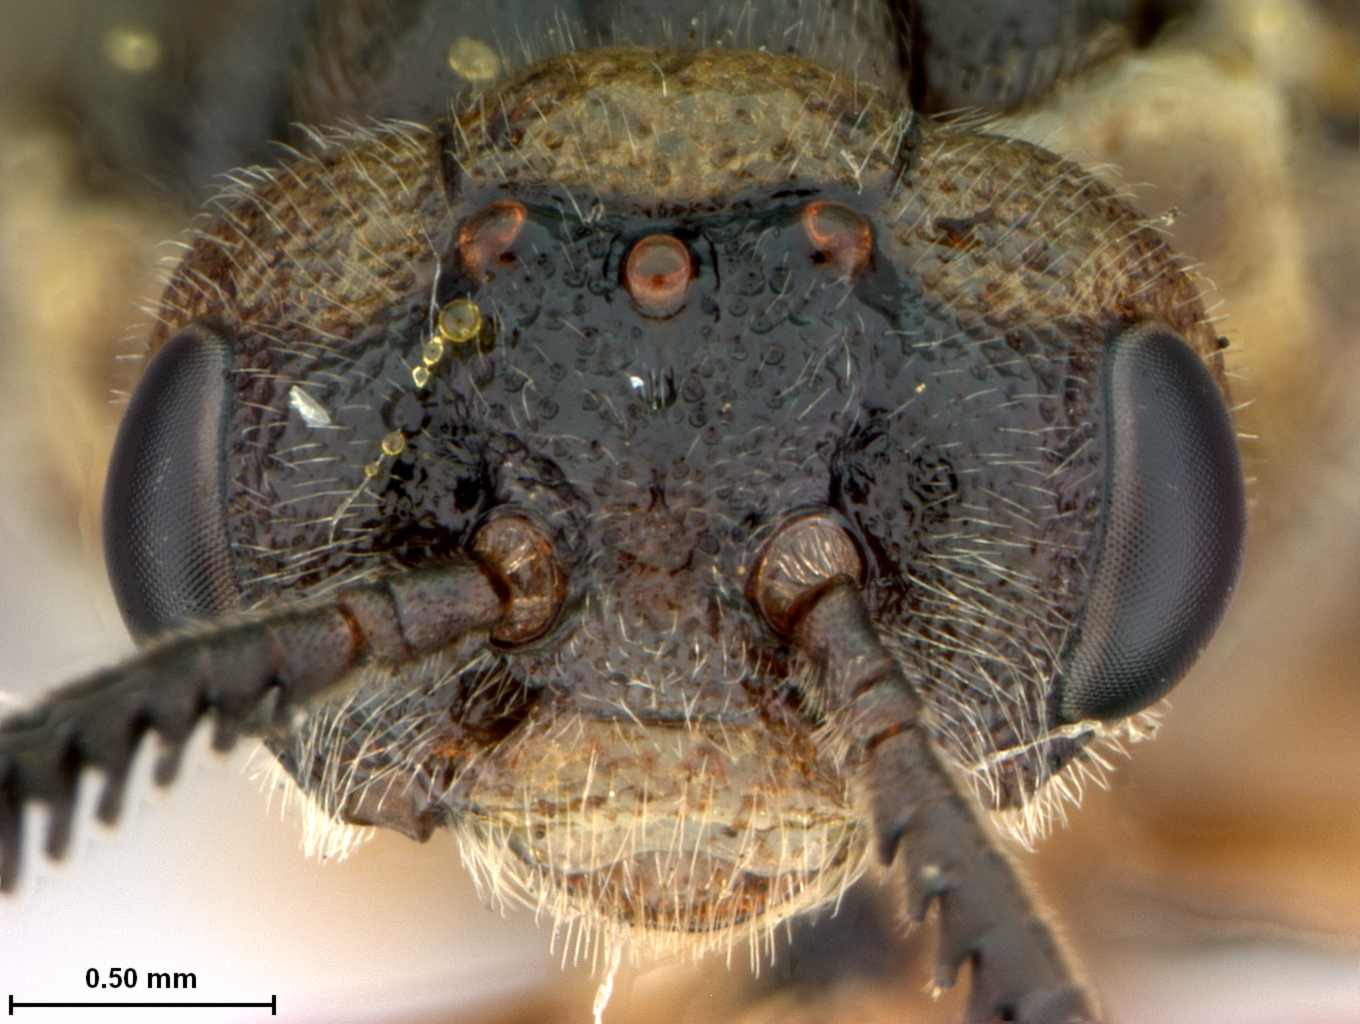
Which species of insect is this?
Neodiprion pratti
